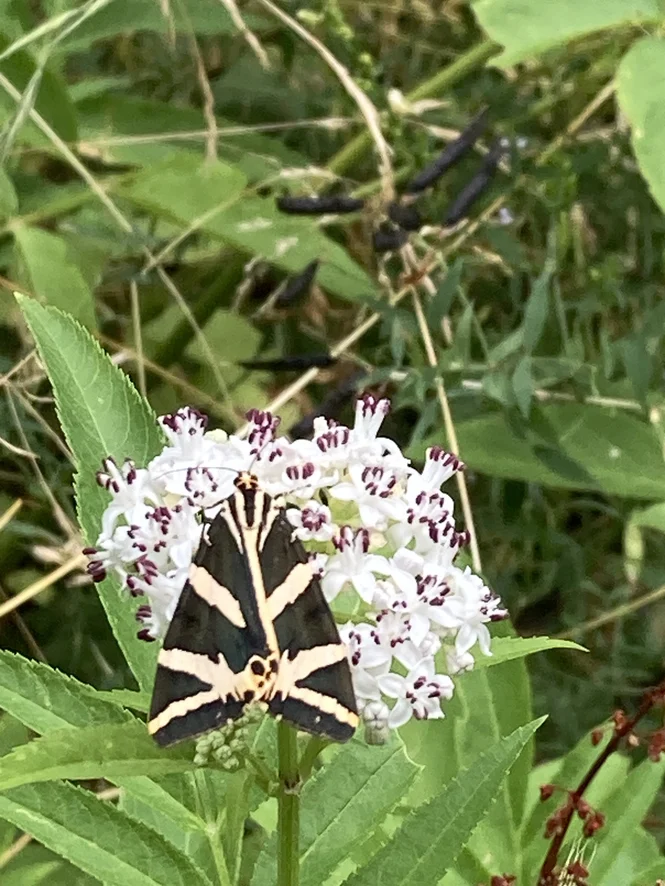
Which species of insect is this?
Euplagia quadripunctaria
